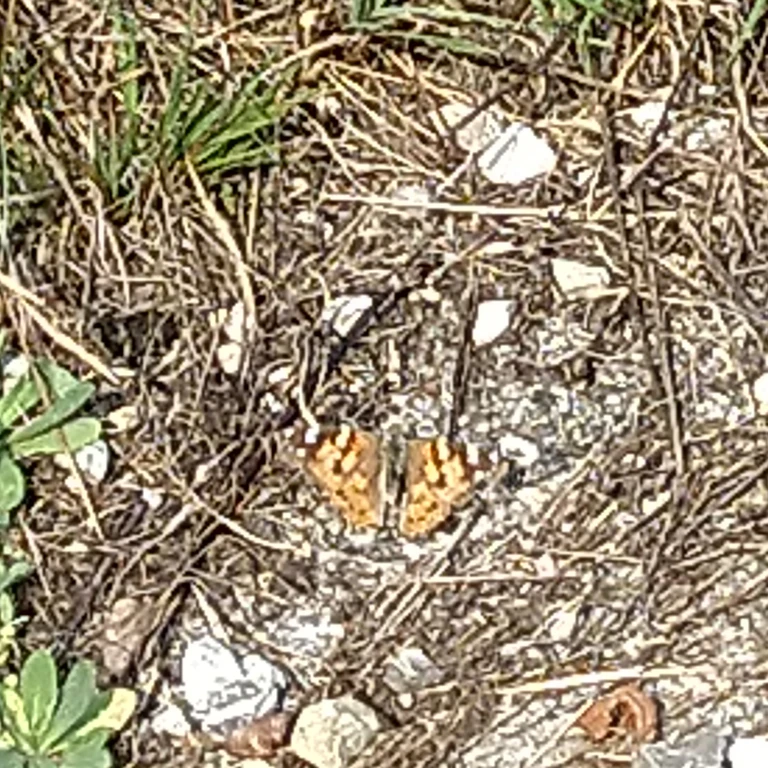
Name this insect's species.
Vanessa cardui
